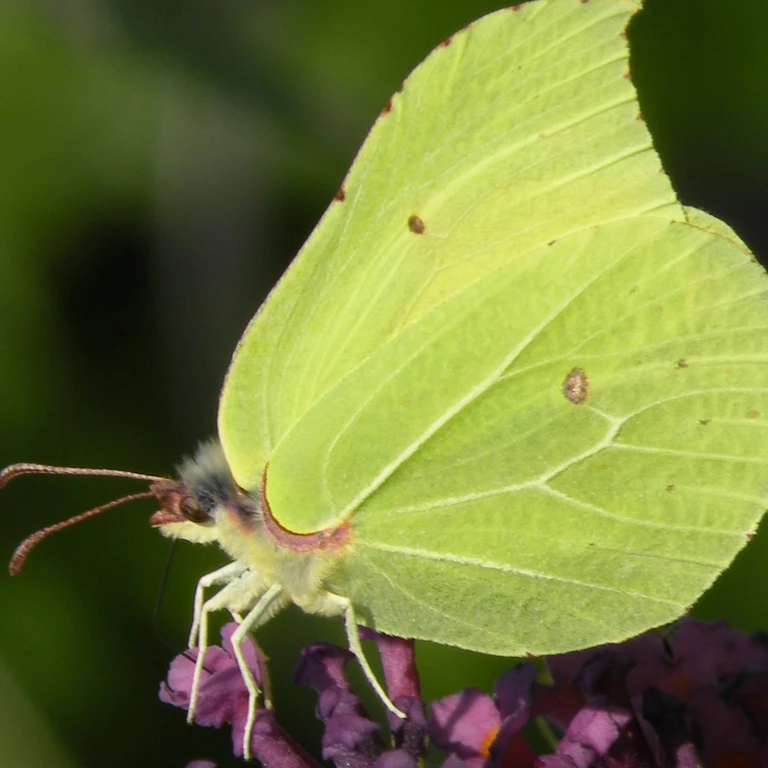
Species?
Gonepteryx rhamni
